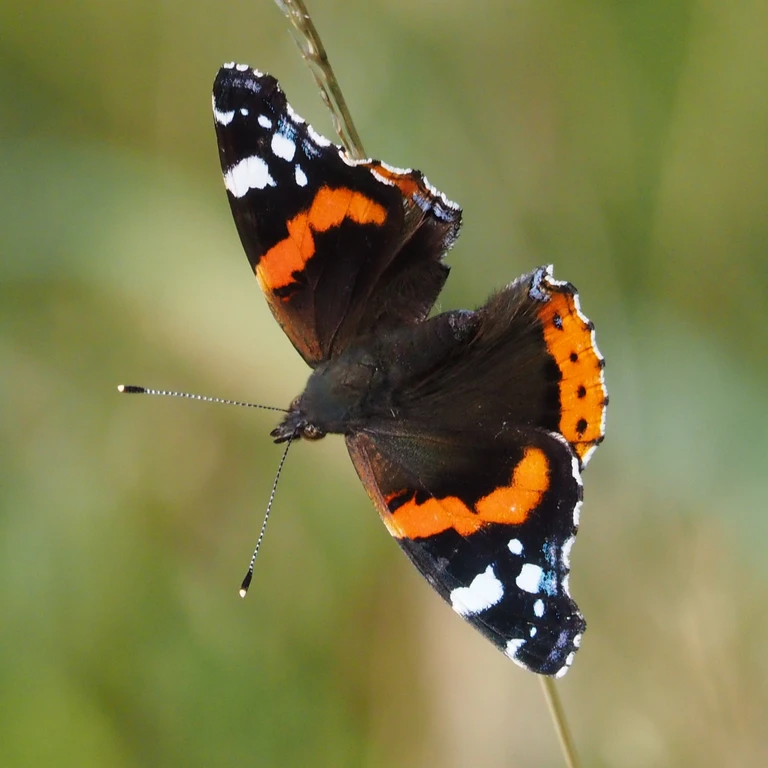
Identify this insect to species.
Vanessa atalanta
